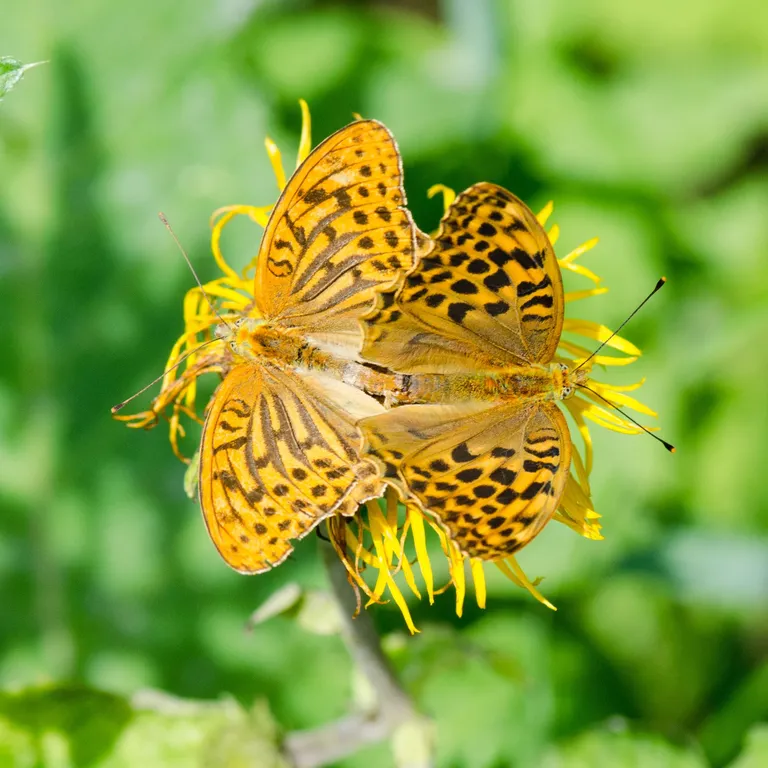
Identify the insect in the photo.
Argynnis paphia
